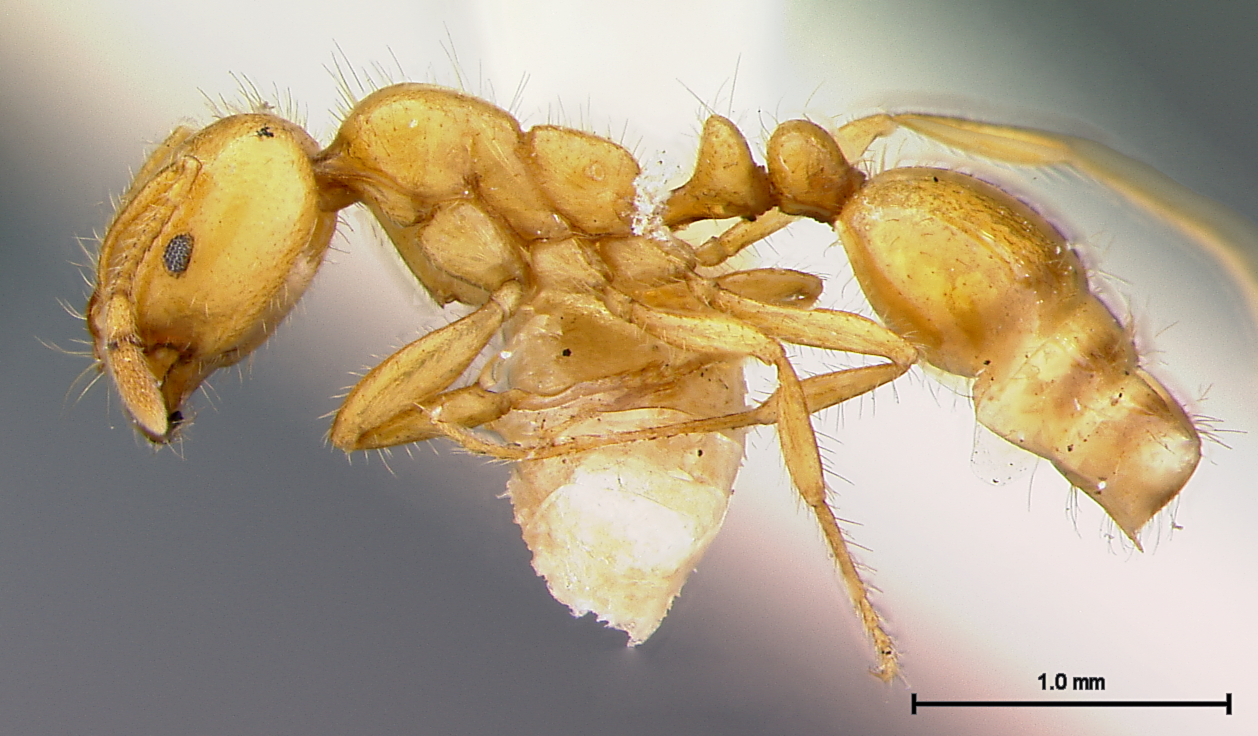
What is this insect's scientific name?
Solenopsis aurea
